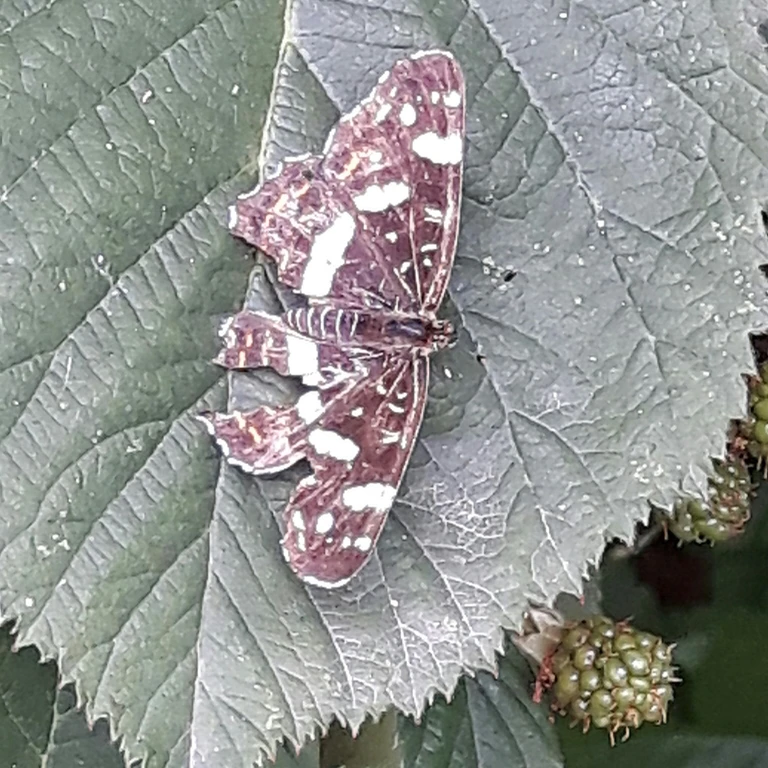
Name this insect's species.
Araschnia levana
